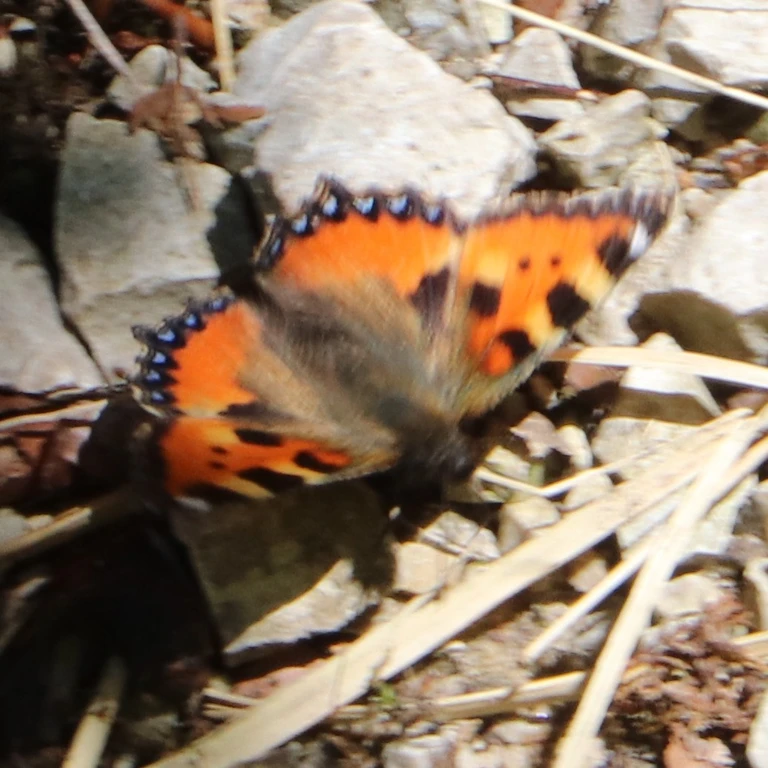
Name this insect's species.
Aglais urticae
